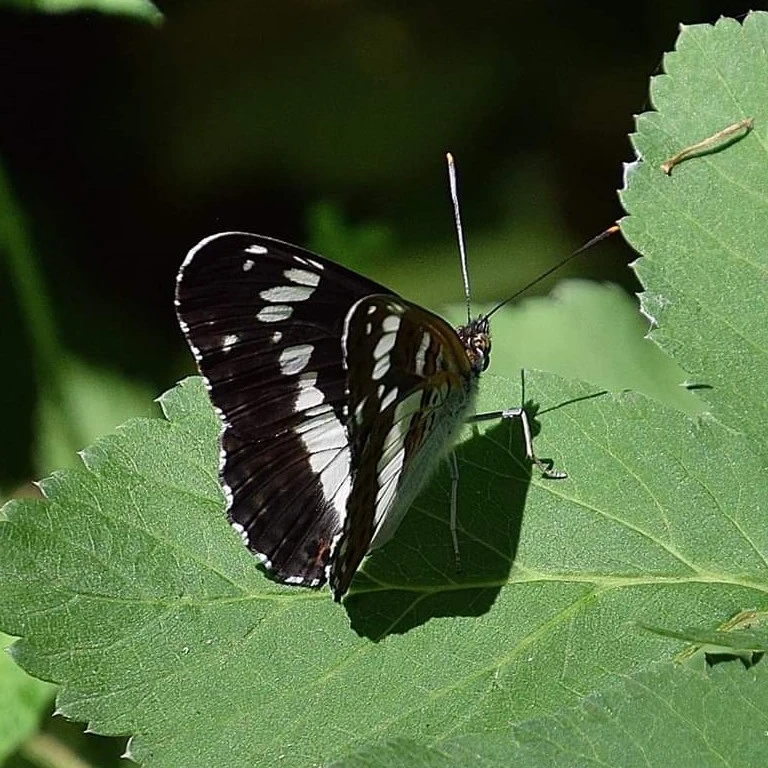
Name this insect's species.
Limenitis camilla (also Ladoga camilla)
